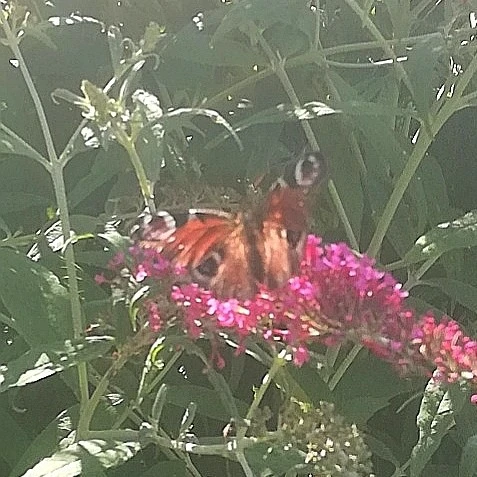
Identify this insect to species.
Aglais io
